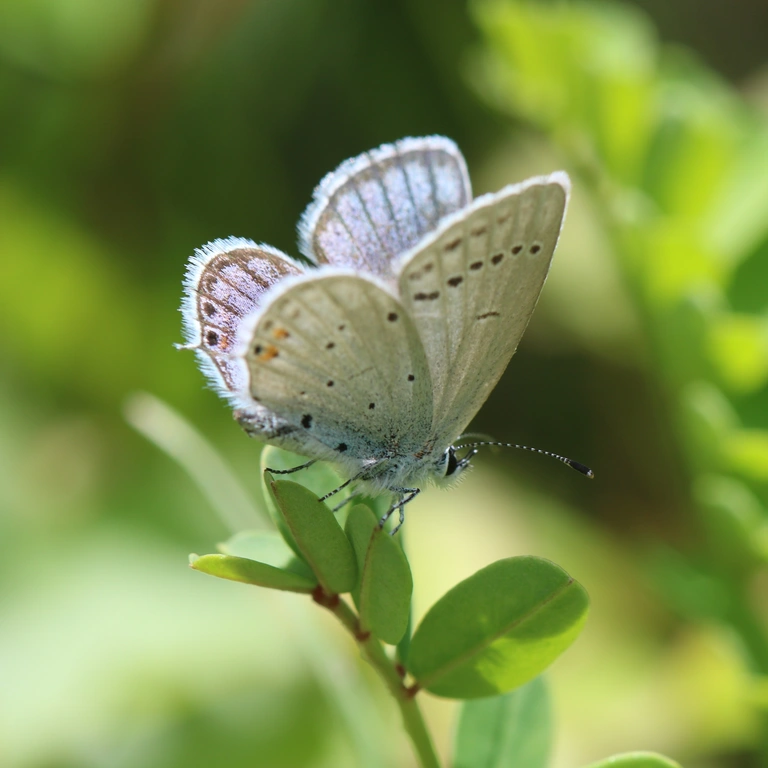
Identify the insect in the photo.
Cupido argiades (also Elkalyce argiades)
